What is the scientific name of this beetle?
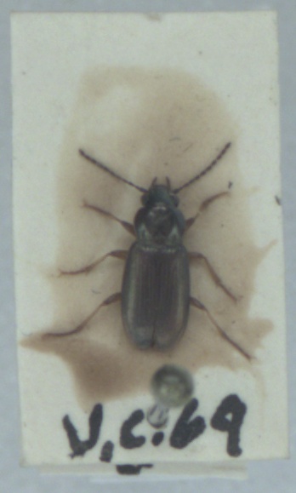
Pogonus chalceus
